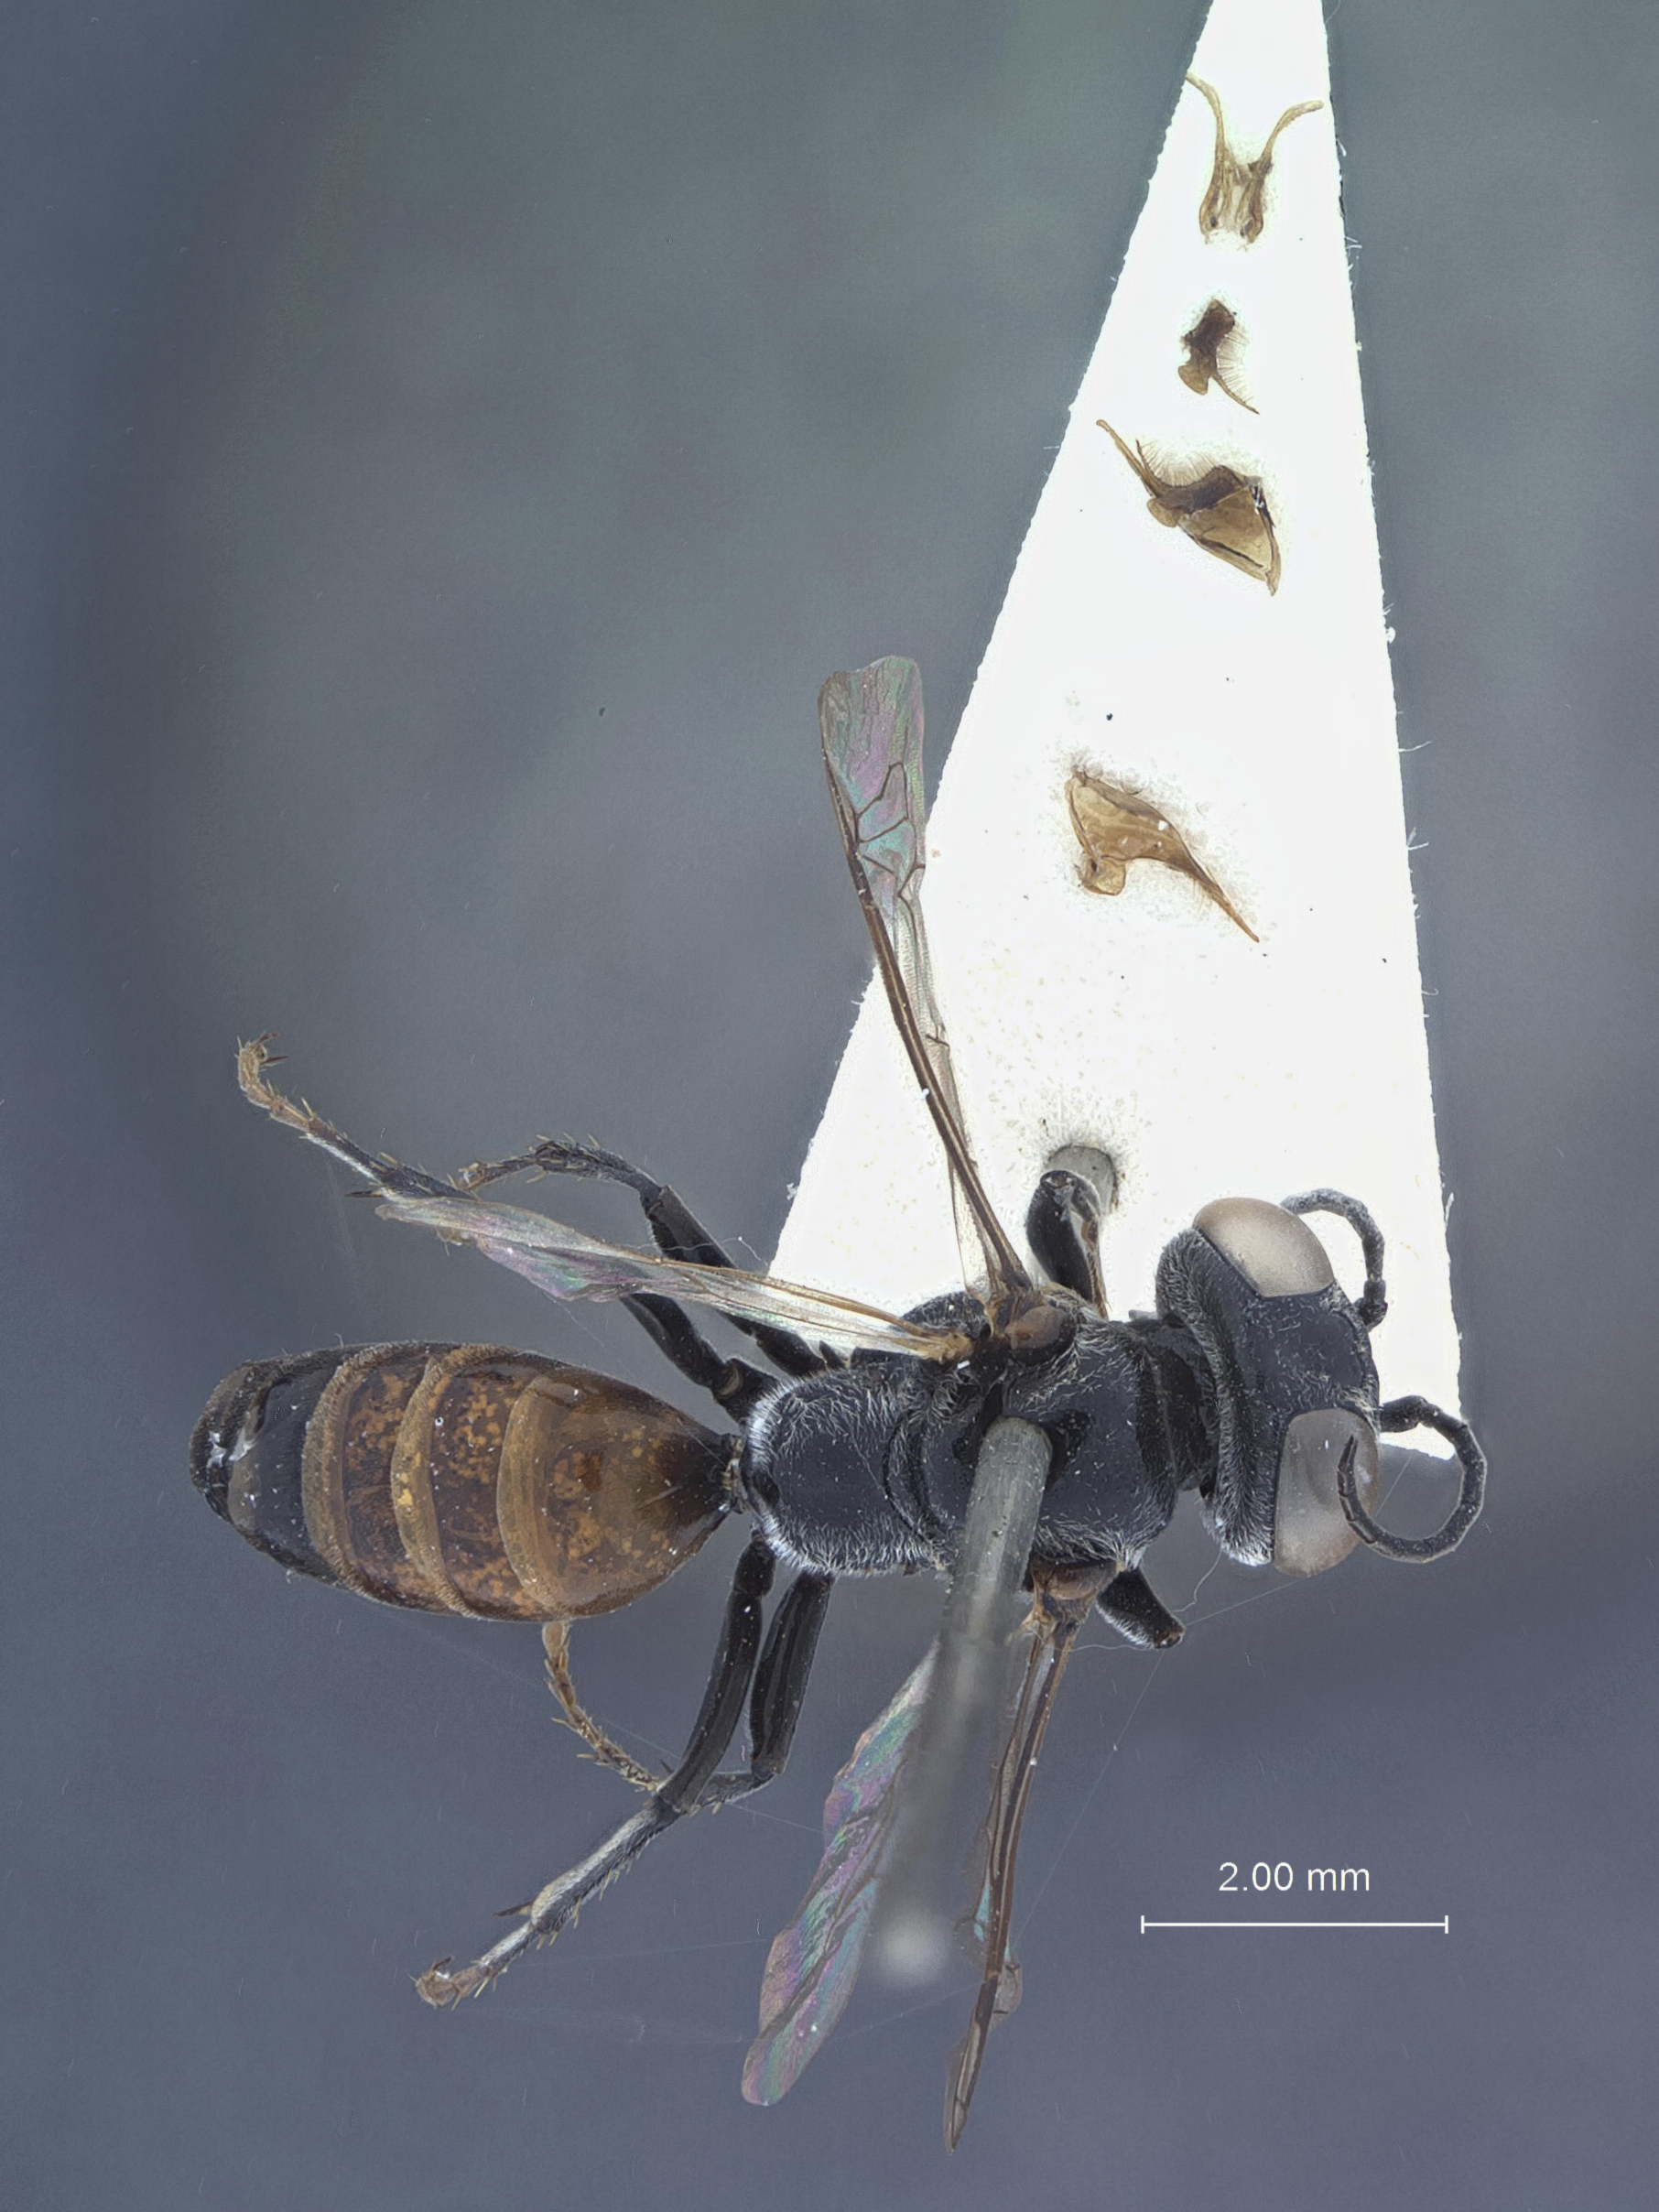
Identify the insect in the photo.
Tachysphex beidzmiao
